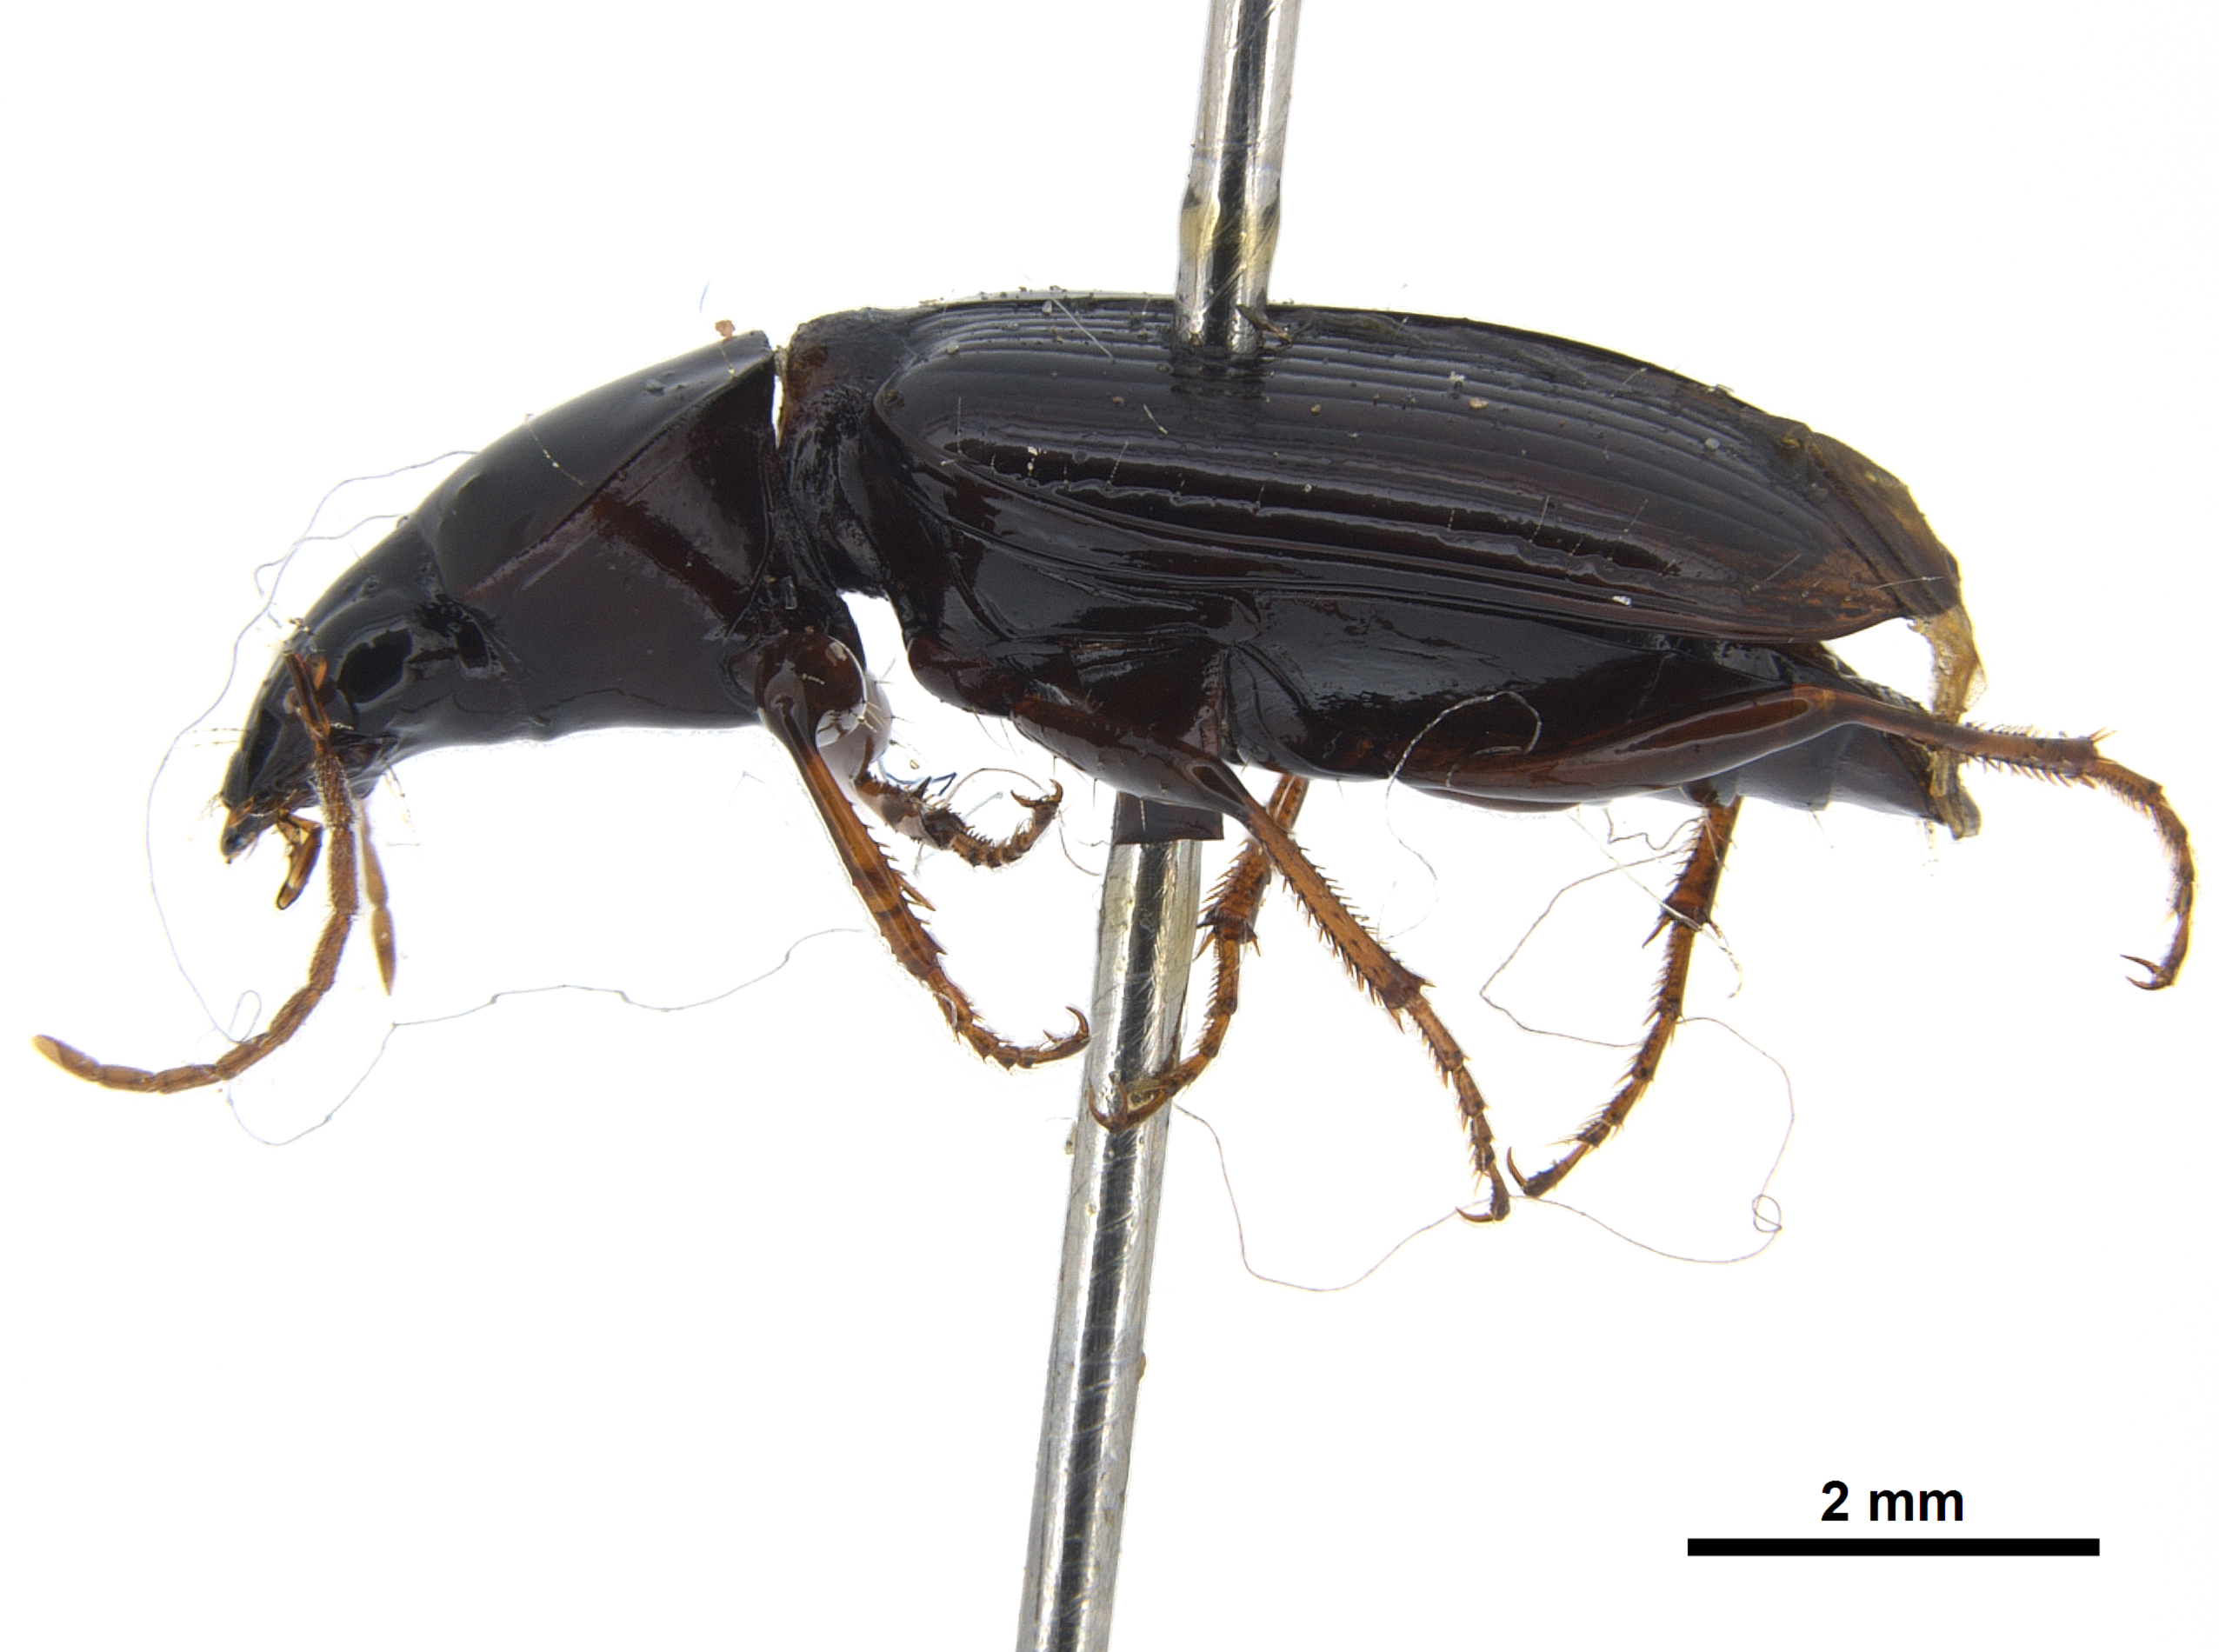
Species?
Agonum punctiforme
